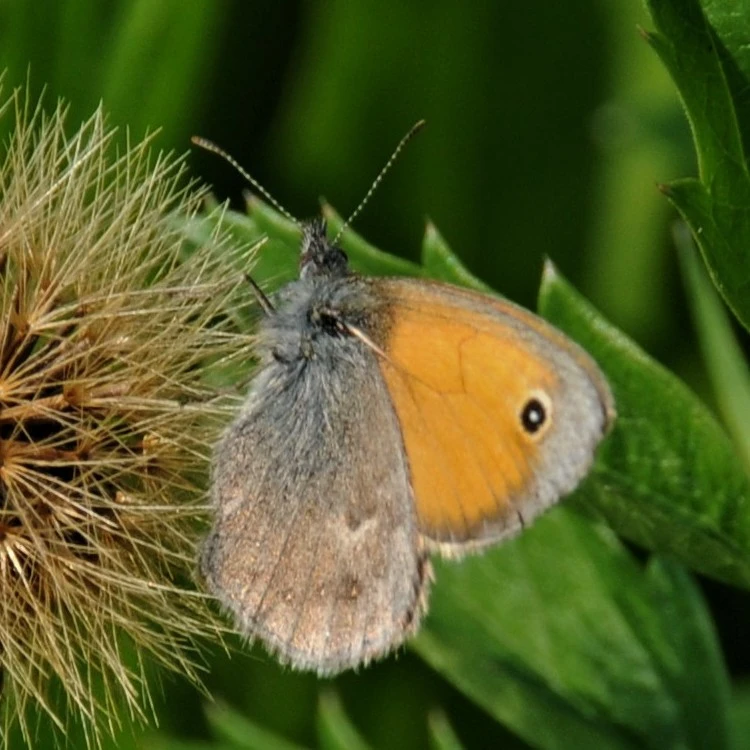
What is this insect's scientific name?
Coenonympha pamphilus
